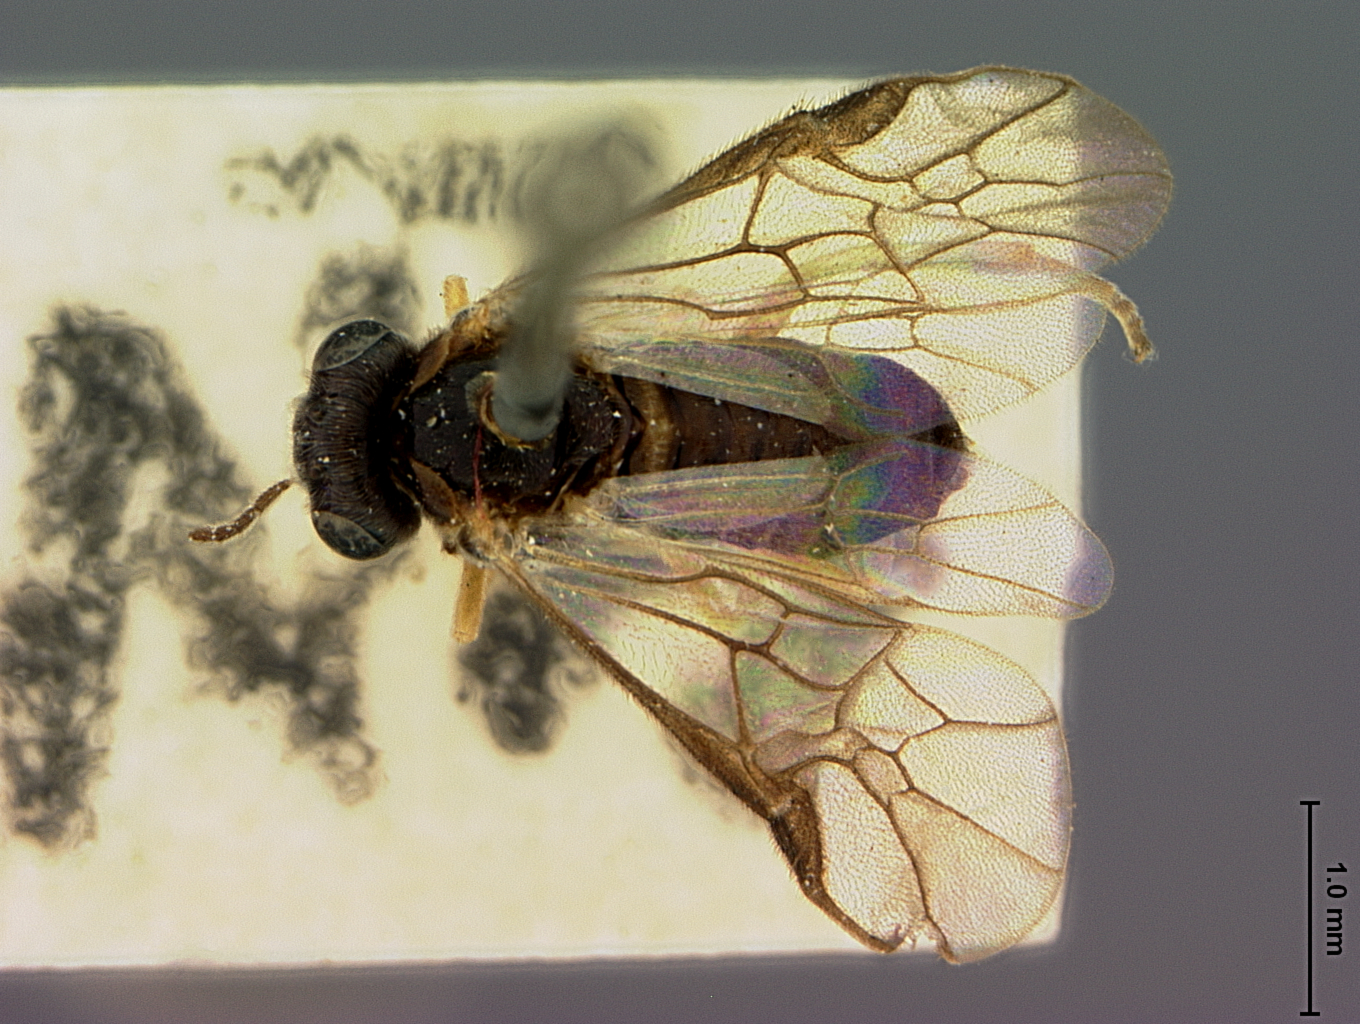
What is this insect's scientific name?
Acordulecera quercus
